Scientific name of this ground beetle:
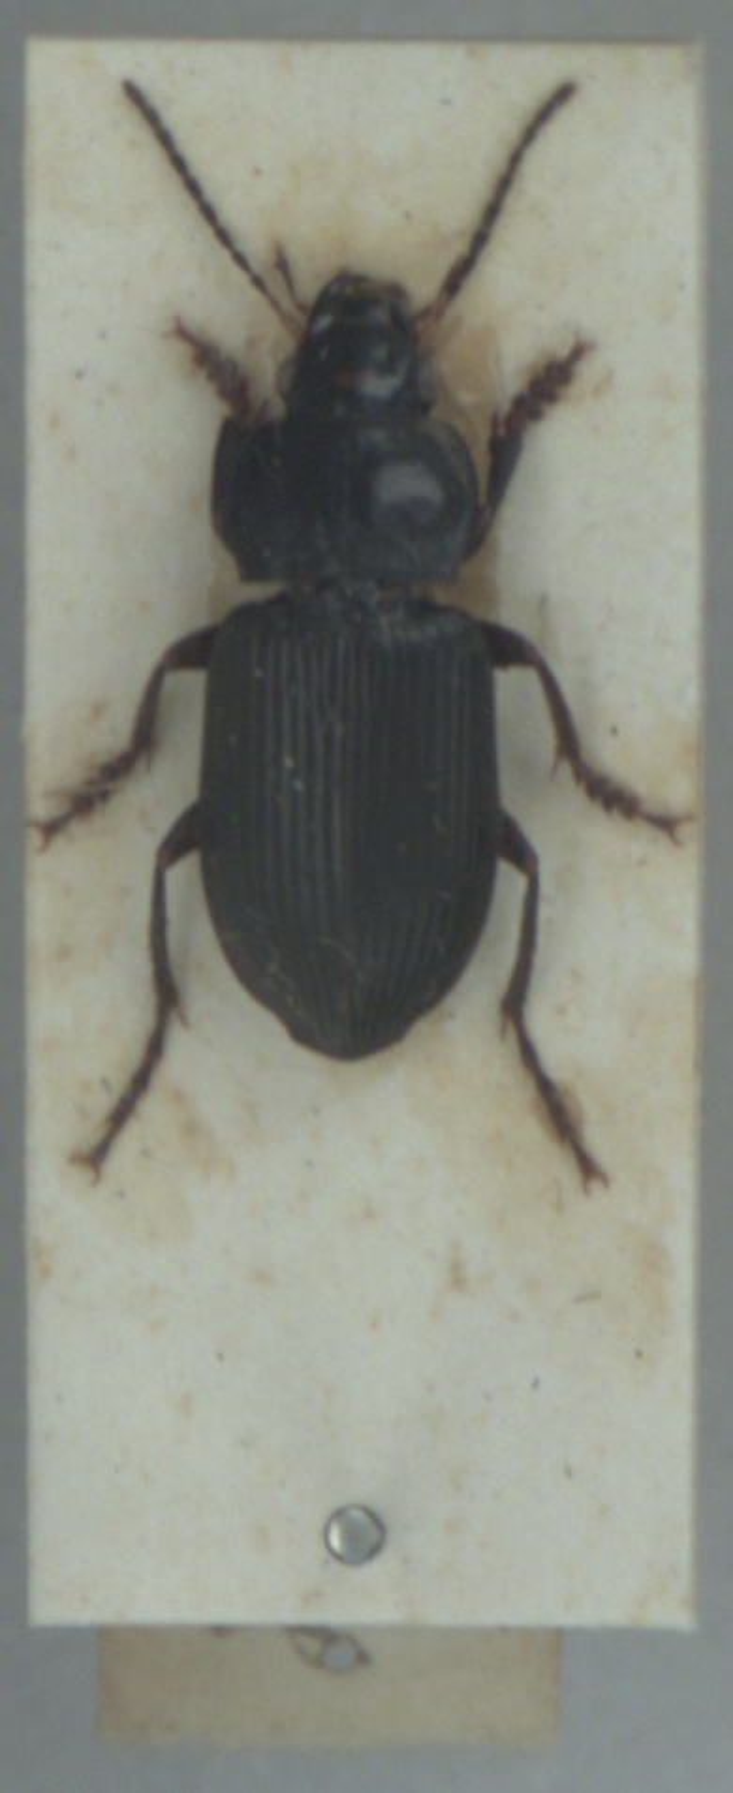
Anisodactylus binotatus
